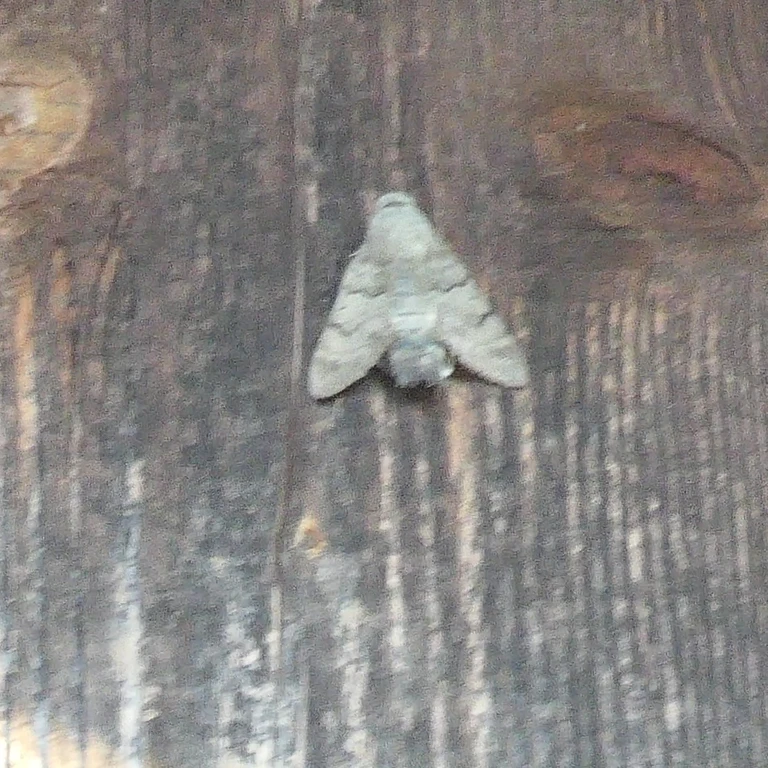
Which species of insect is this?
Macroglossum stellatarum
